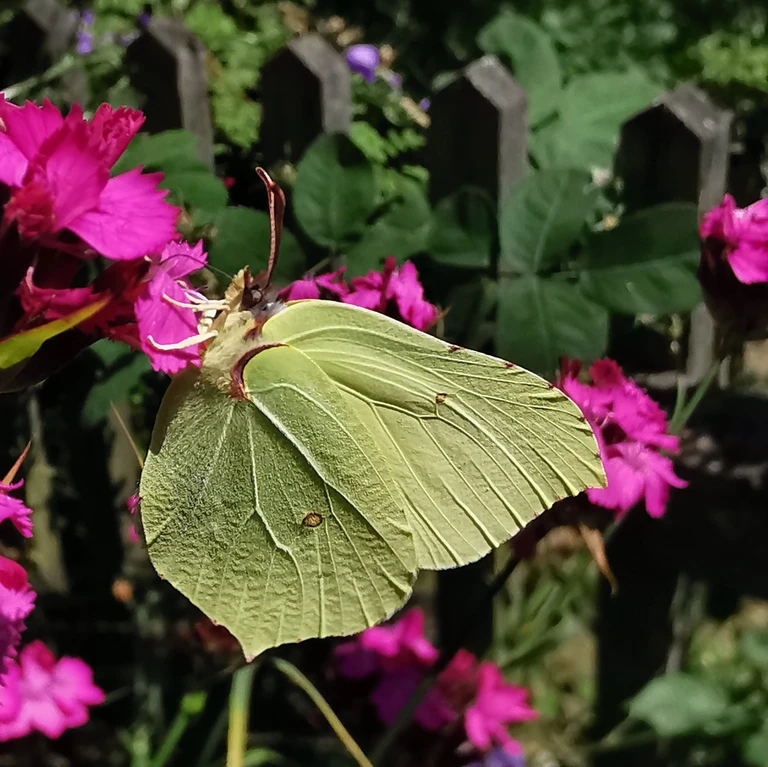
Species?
Gonepteryx rhamni
